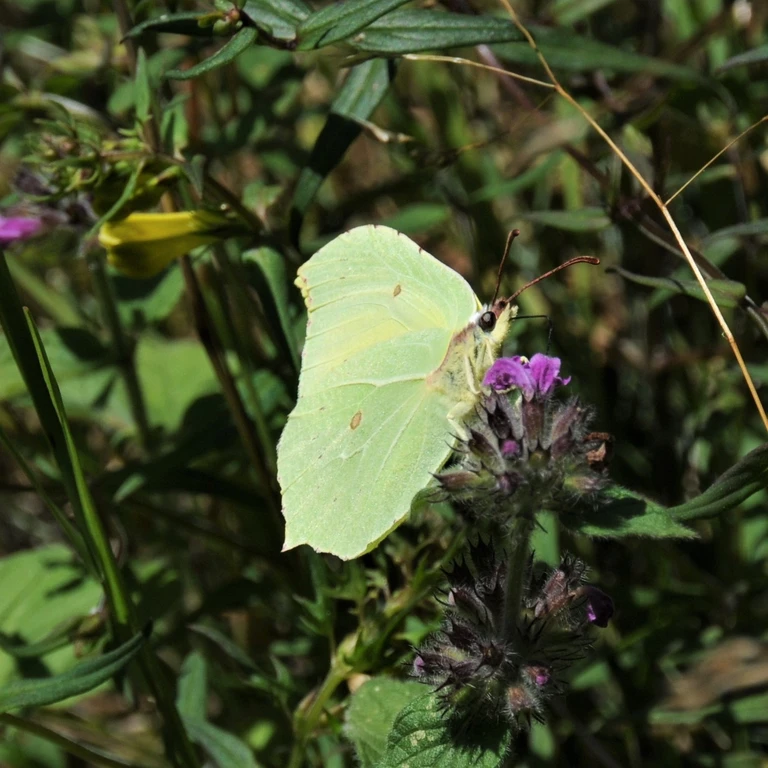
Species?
Gonepteryx rhamni
